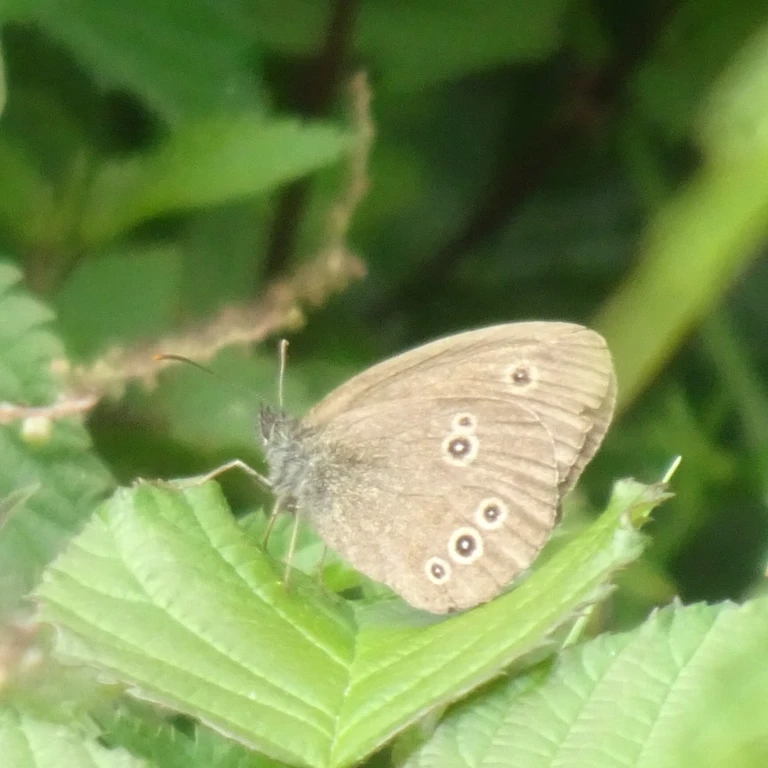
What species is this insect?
Aphantopus hyperantus
